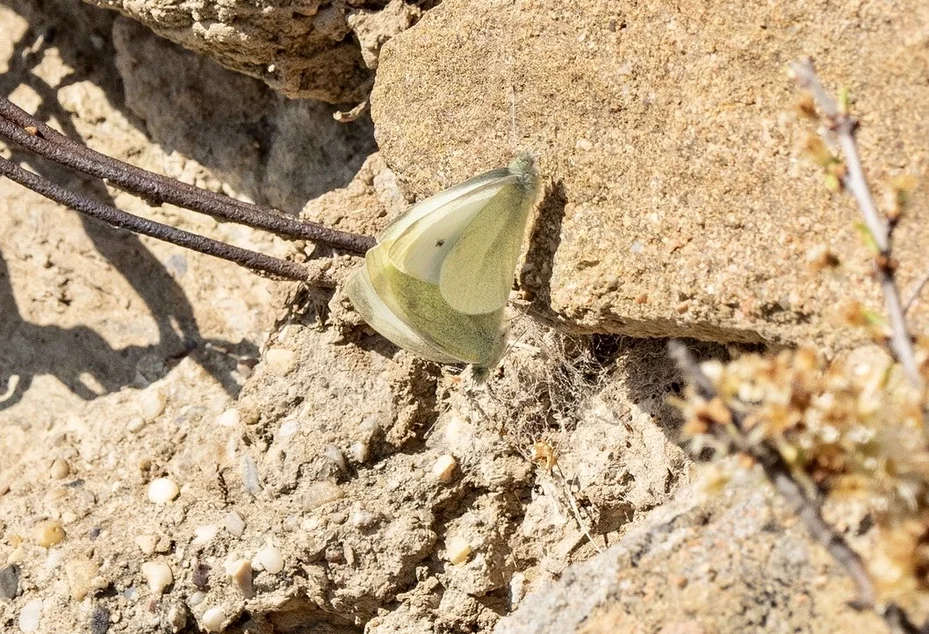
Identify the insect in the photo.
Pieris rapae
